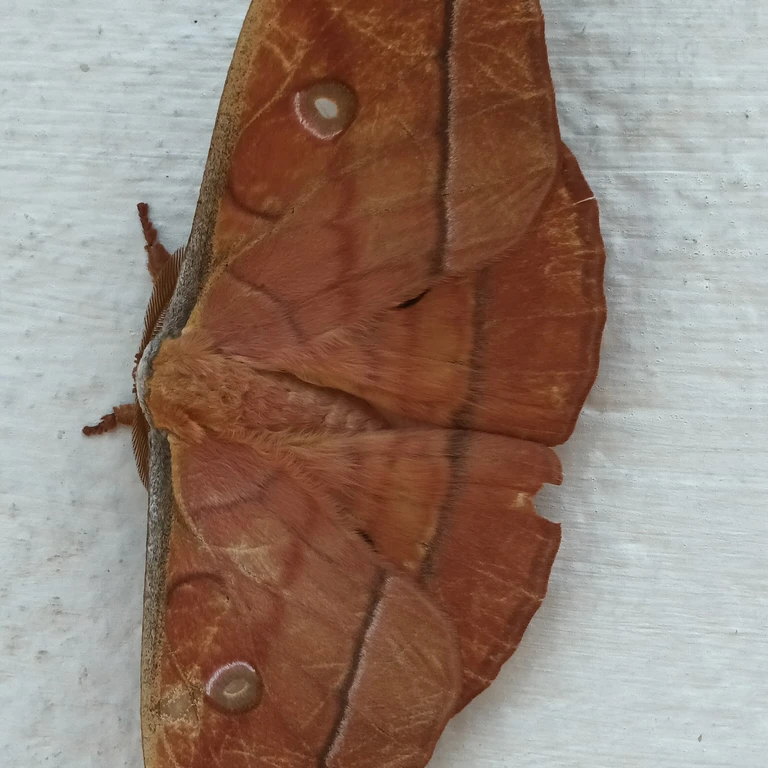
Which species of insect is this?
Antheraea yamamai
